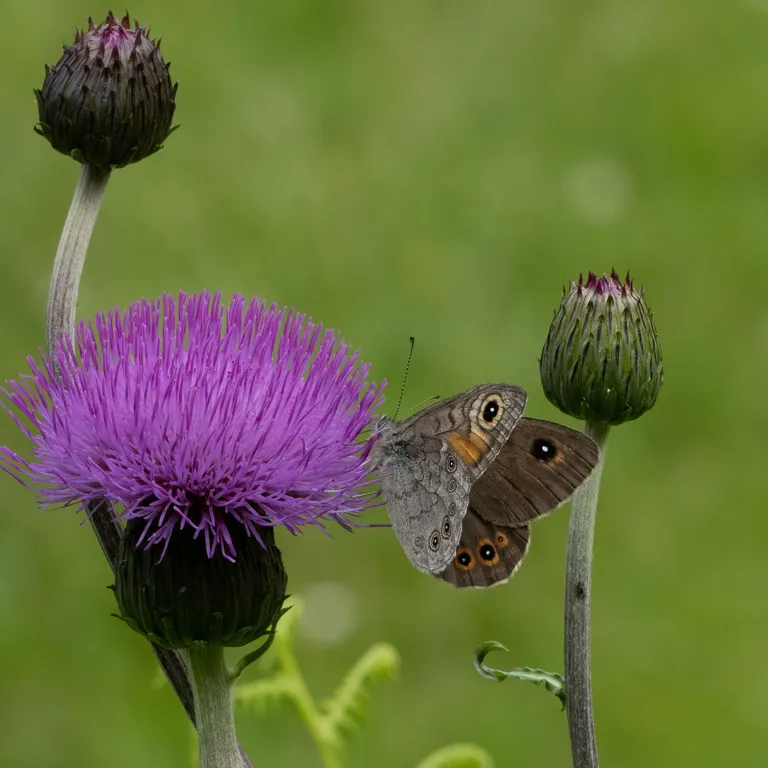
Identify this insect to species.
Lasiommata maera (also Pararge maera)
